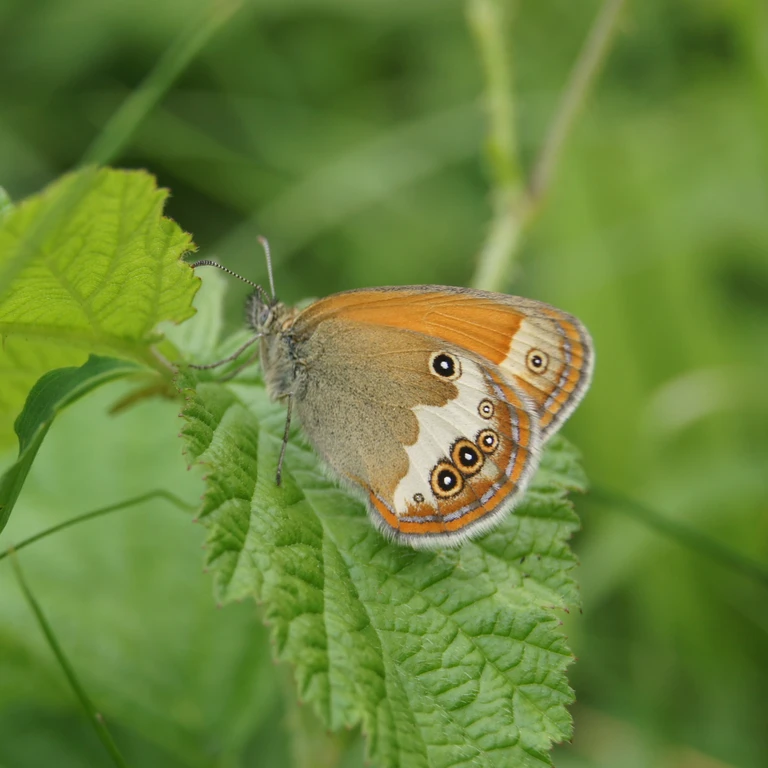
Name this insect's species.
Coenonympha arcania
